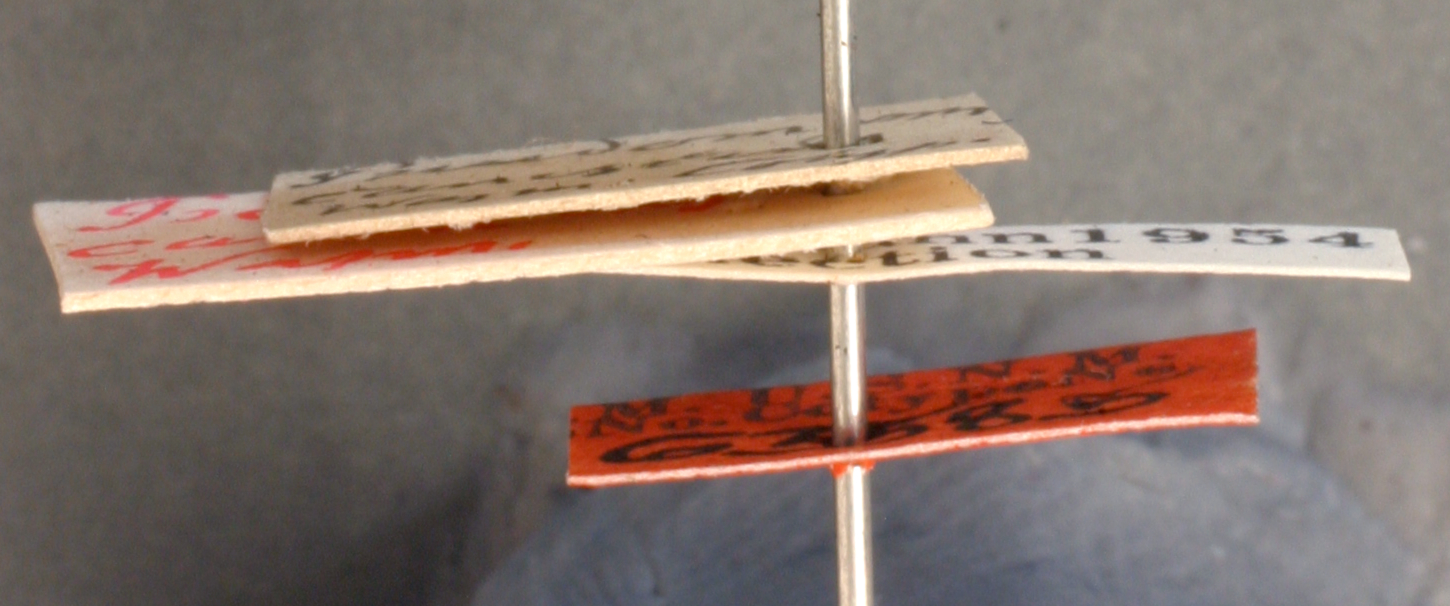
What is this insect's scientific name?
Pseudomyrmex canescens
